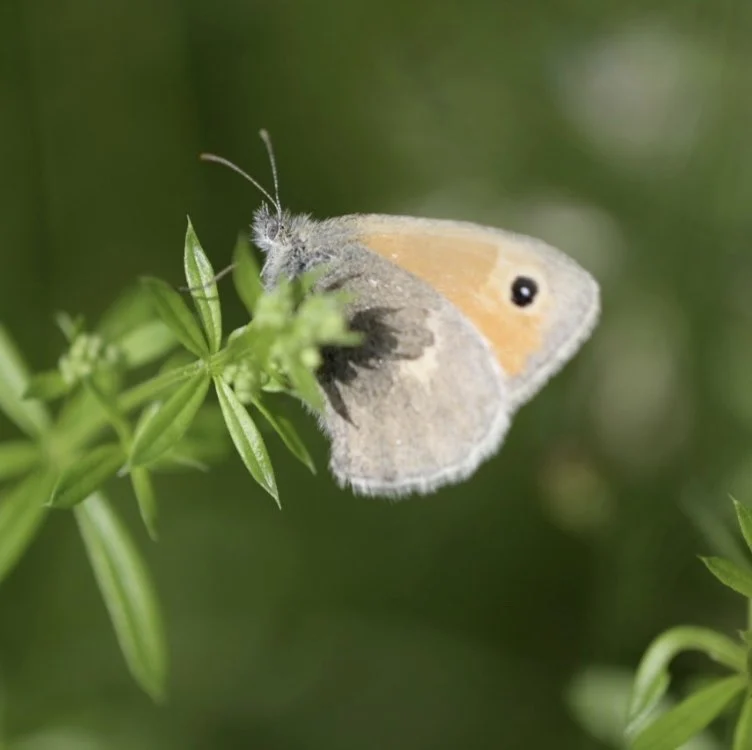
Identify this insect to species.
Coenonympha pamphilus
